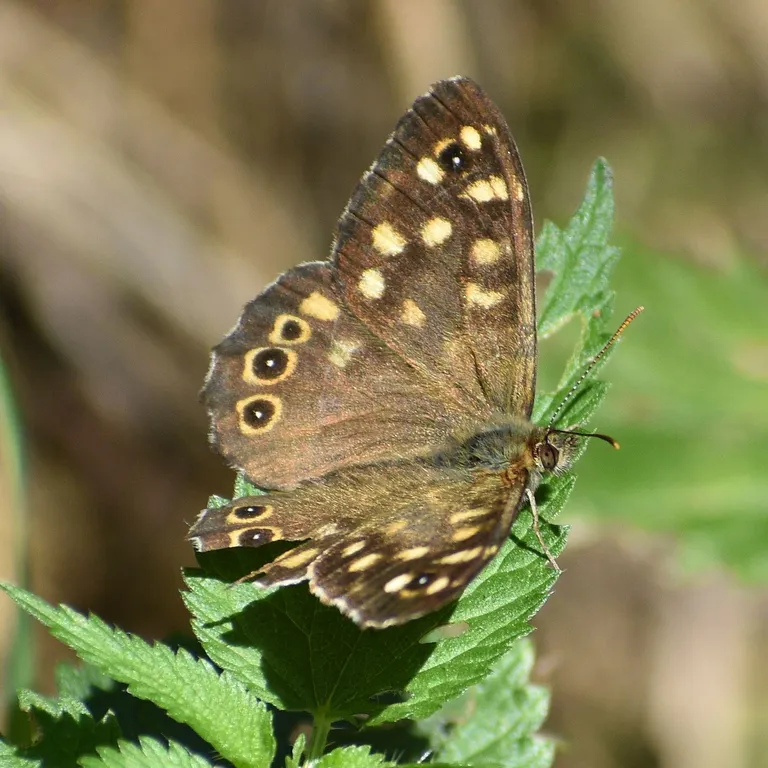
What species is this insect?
Pararge aegeria
